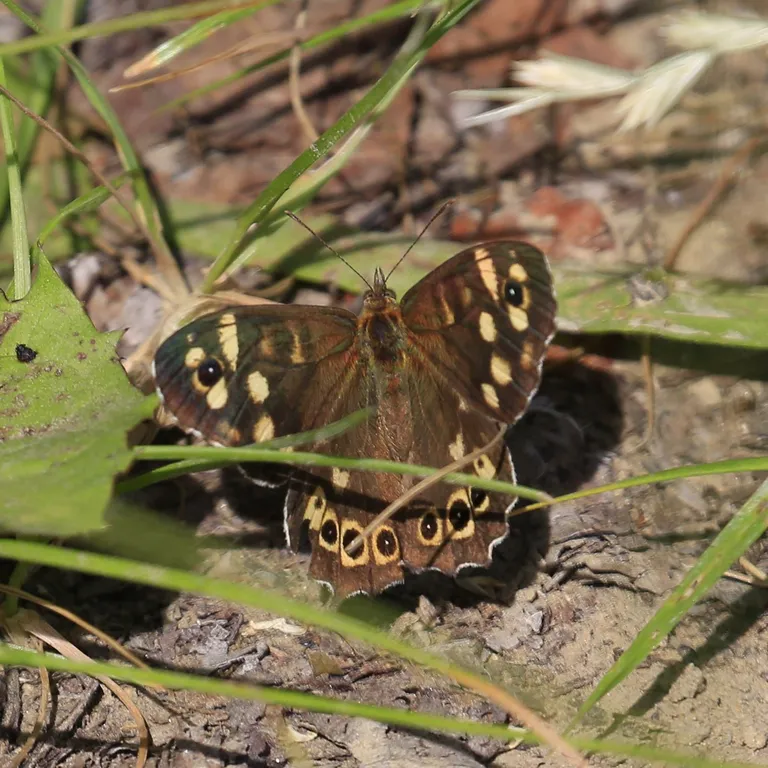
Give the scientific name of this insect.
Pararge aegeria
